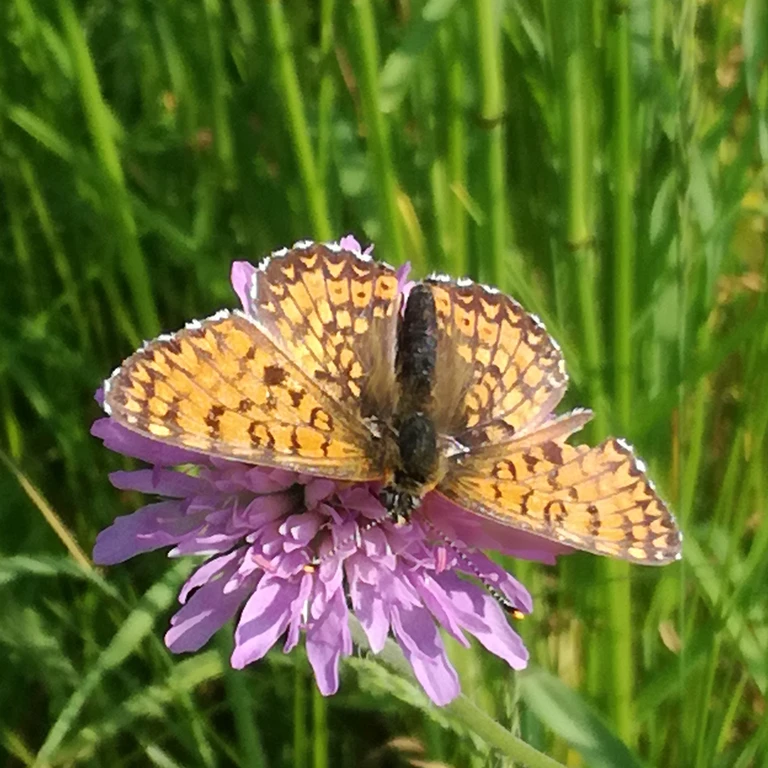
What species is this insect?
Melitaea cinxia
